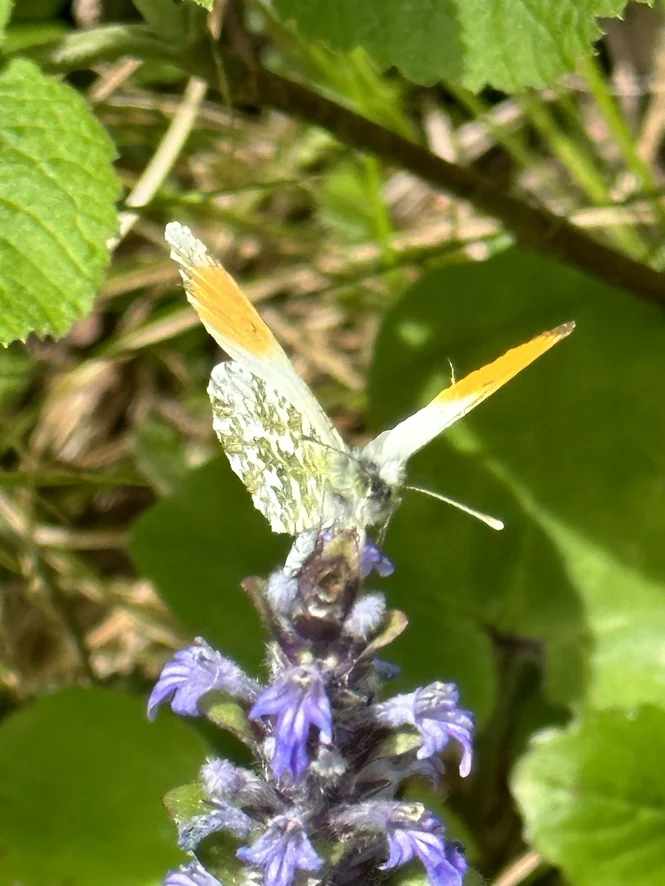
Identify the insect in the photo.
Anthocharis cardamines
